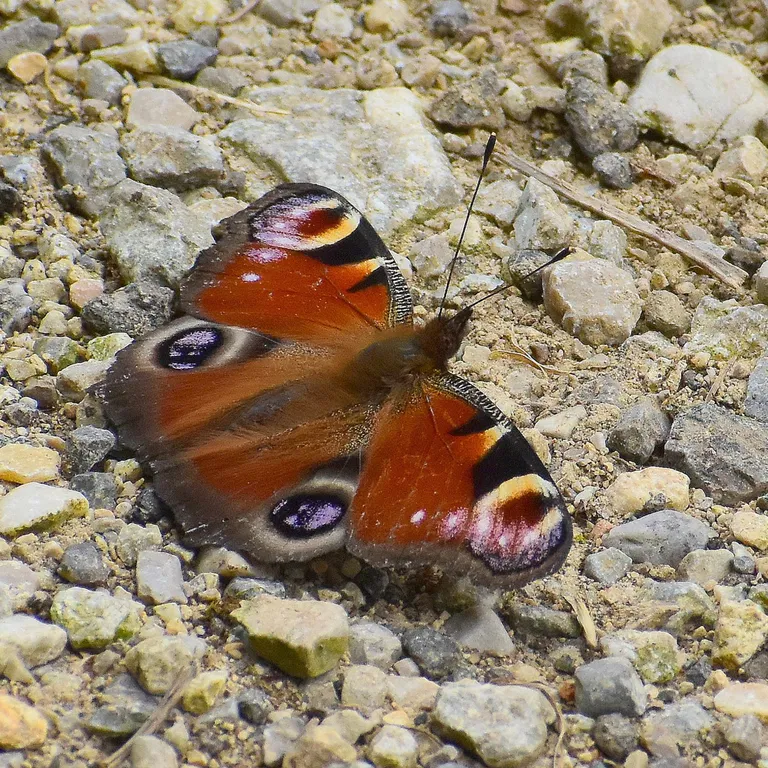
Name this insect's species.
Aglais io
